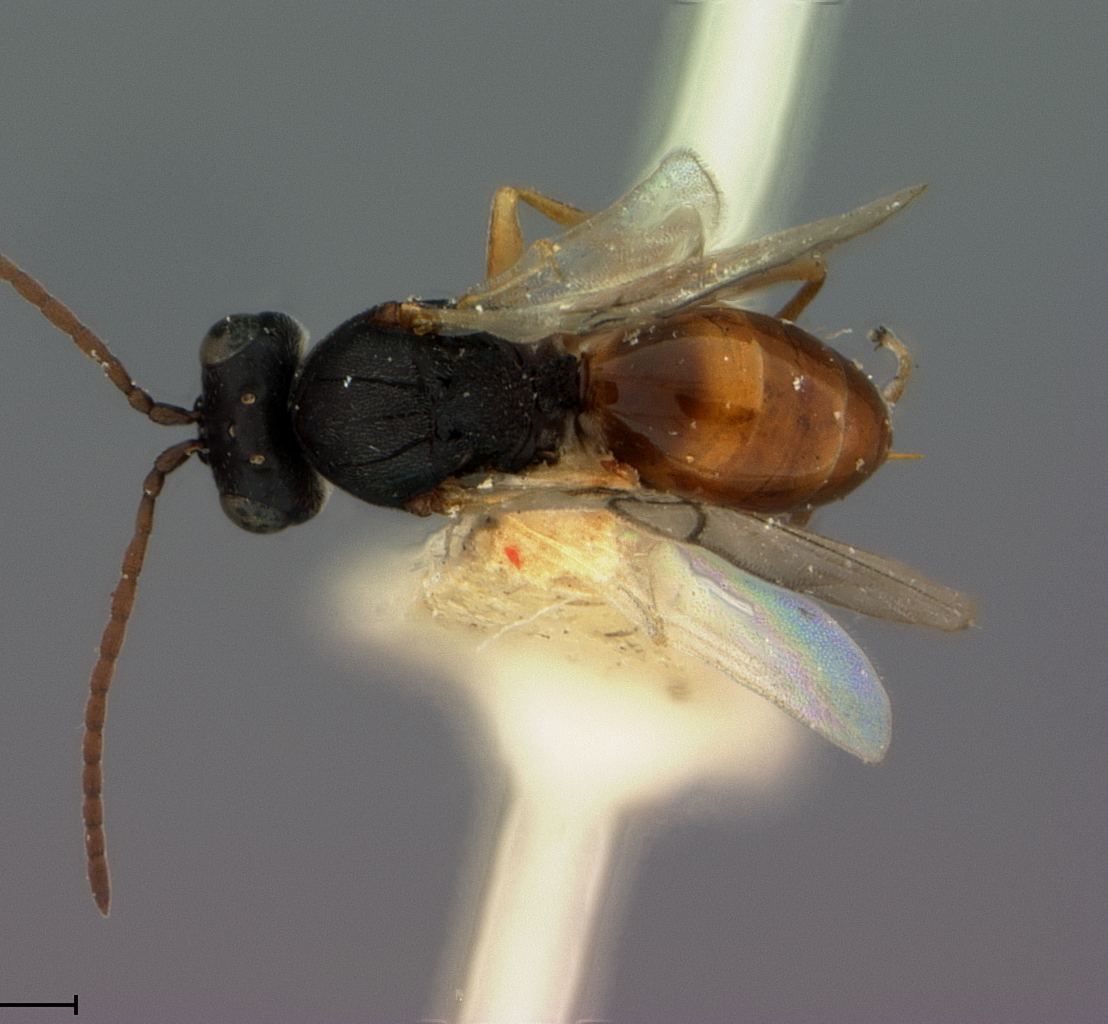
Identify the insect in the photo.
Aulax nabali
